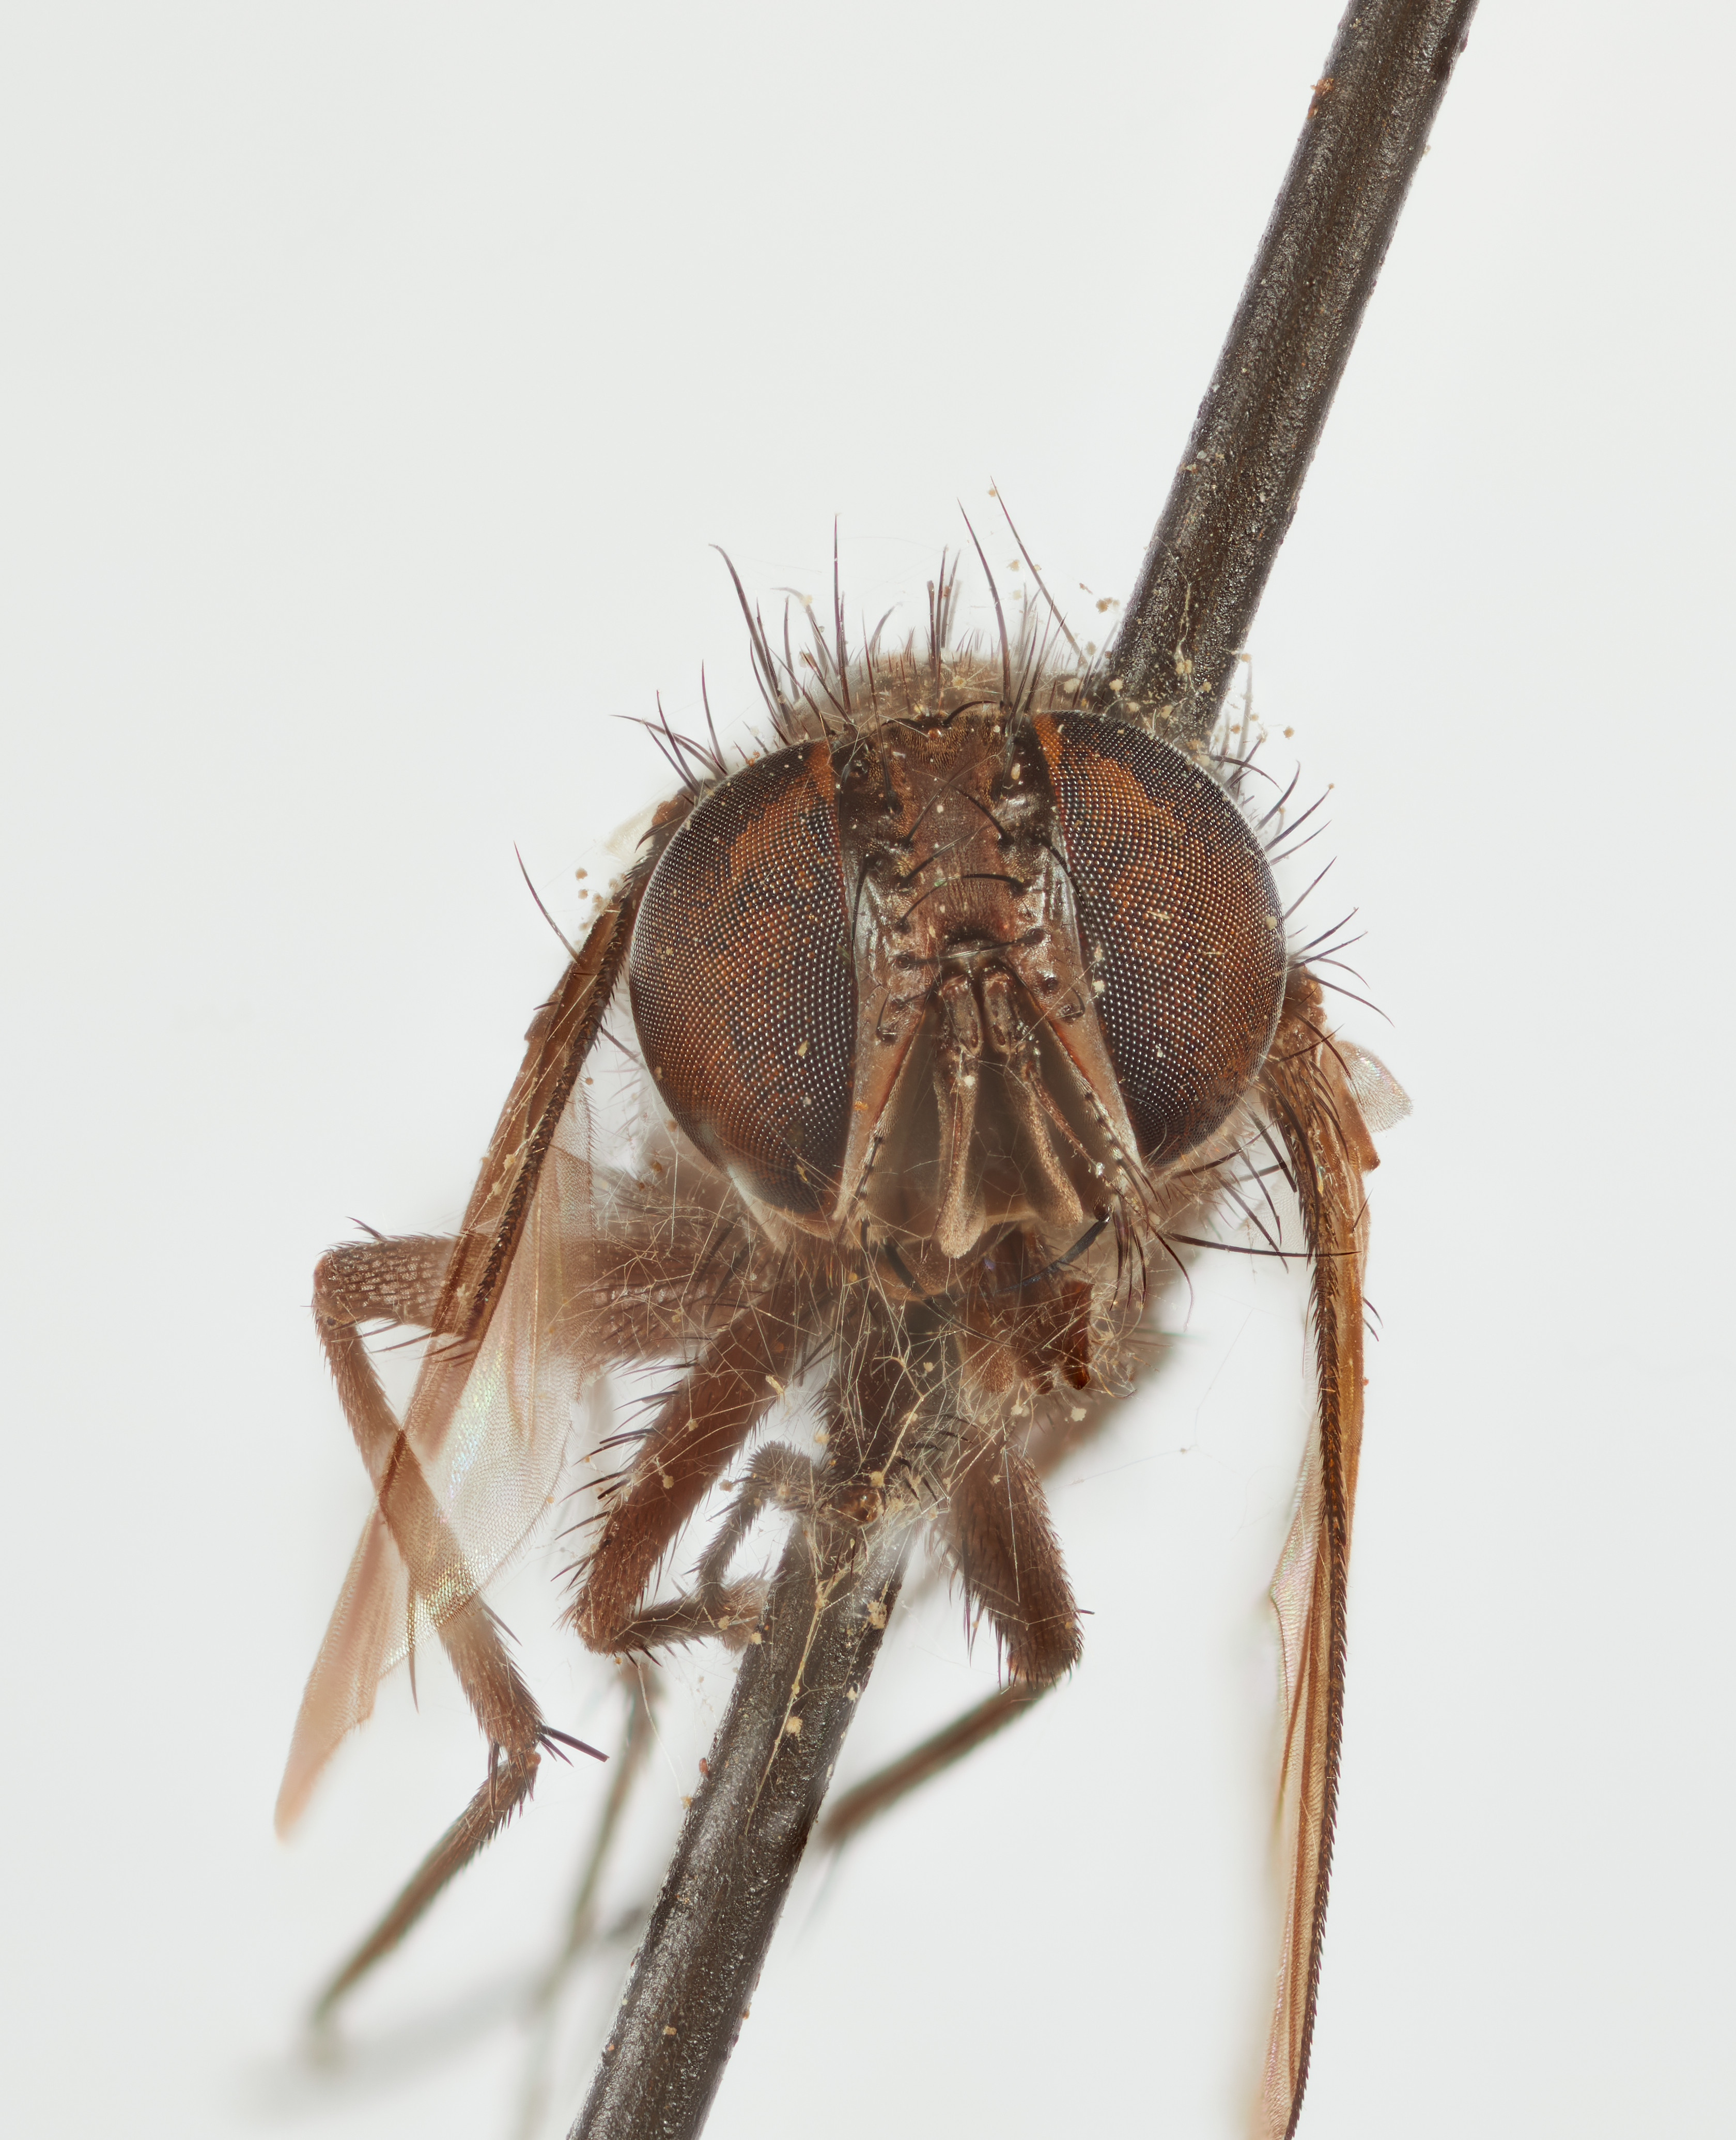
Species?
Bolodoria yahuarmayana
